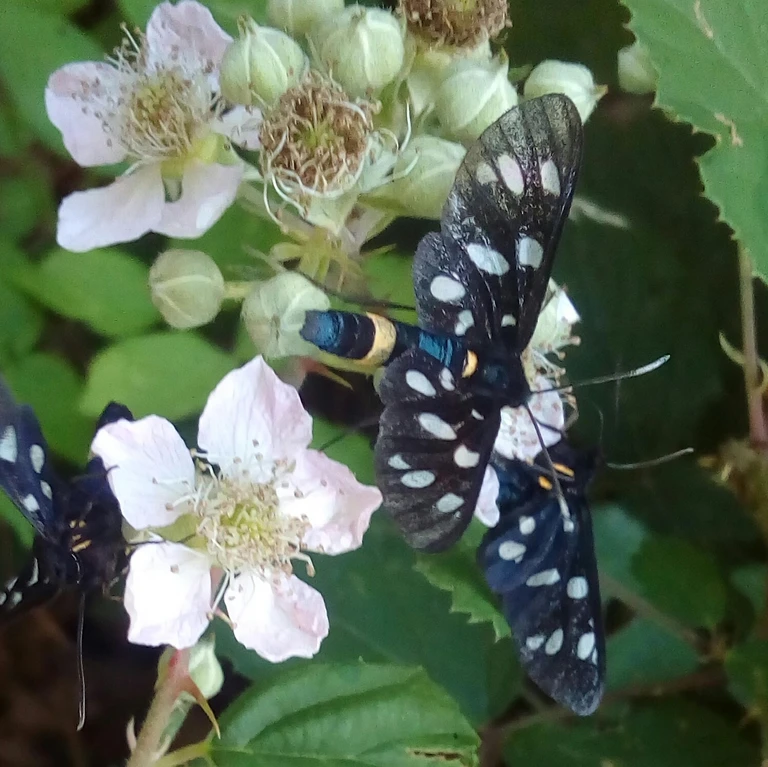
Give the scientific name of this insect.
Amata phegea
